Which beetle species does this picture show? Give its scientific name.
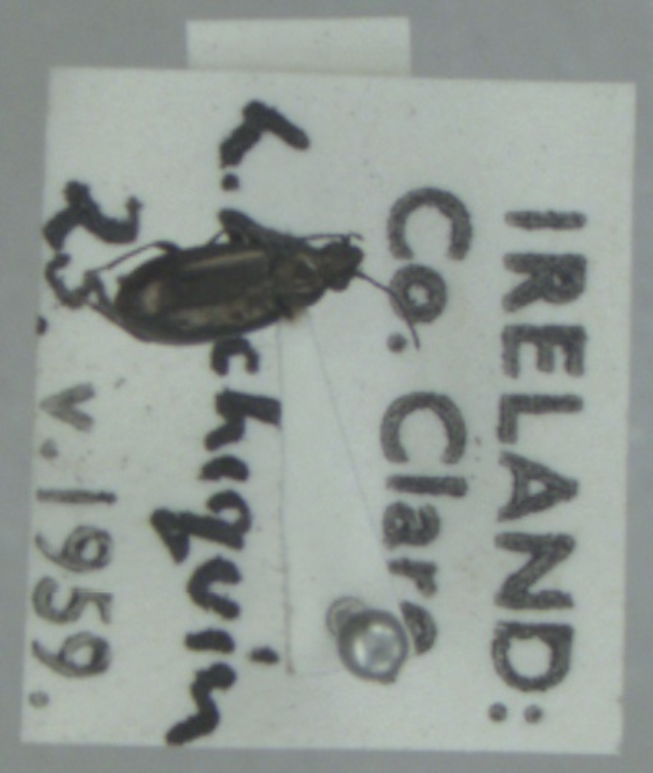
Bembidion bipunctatum
